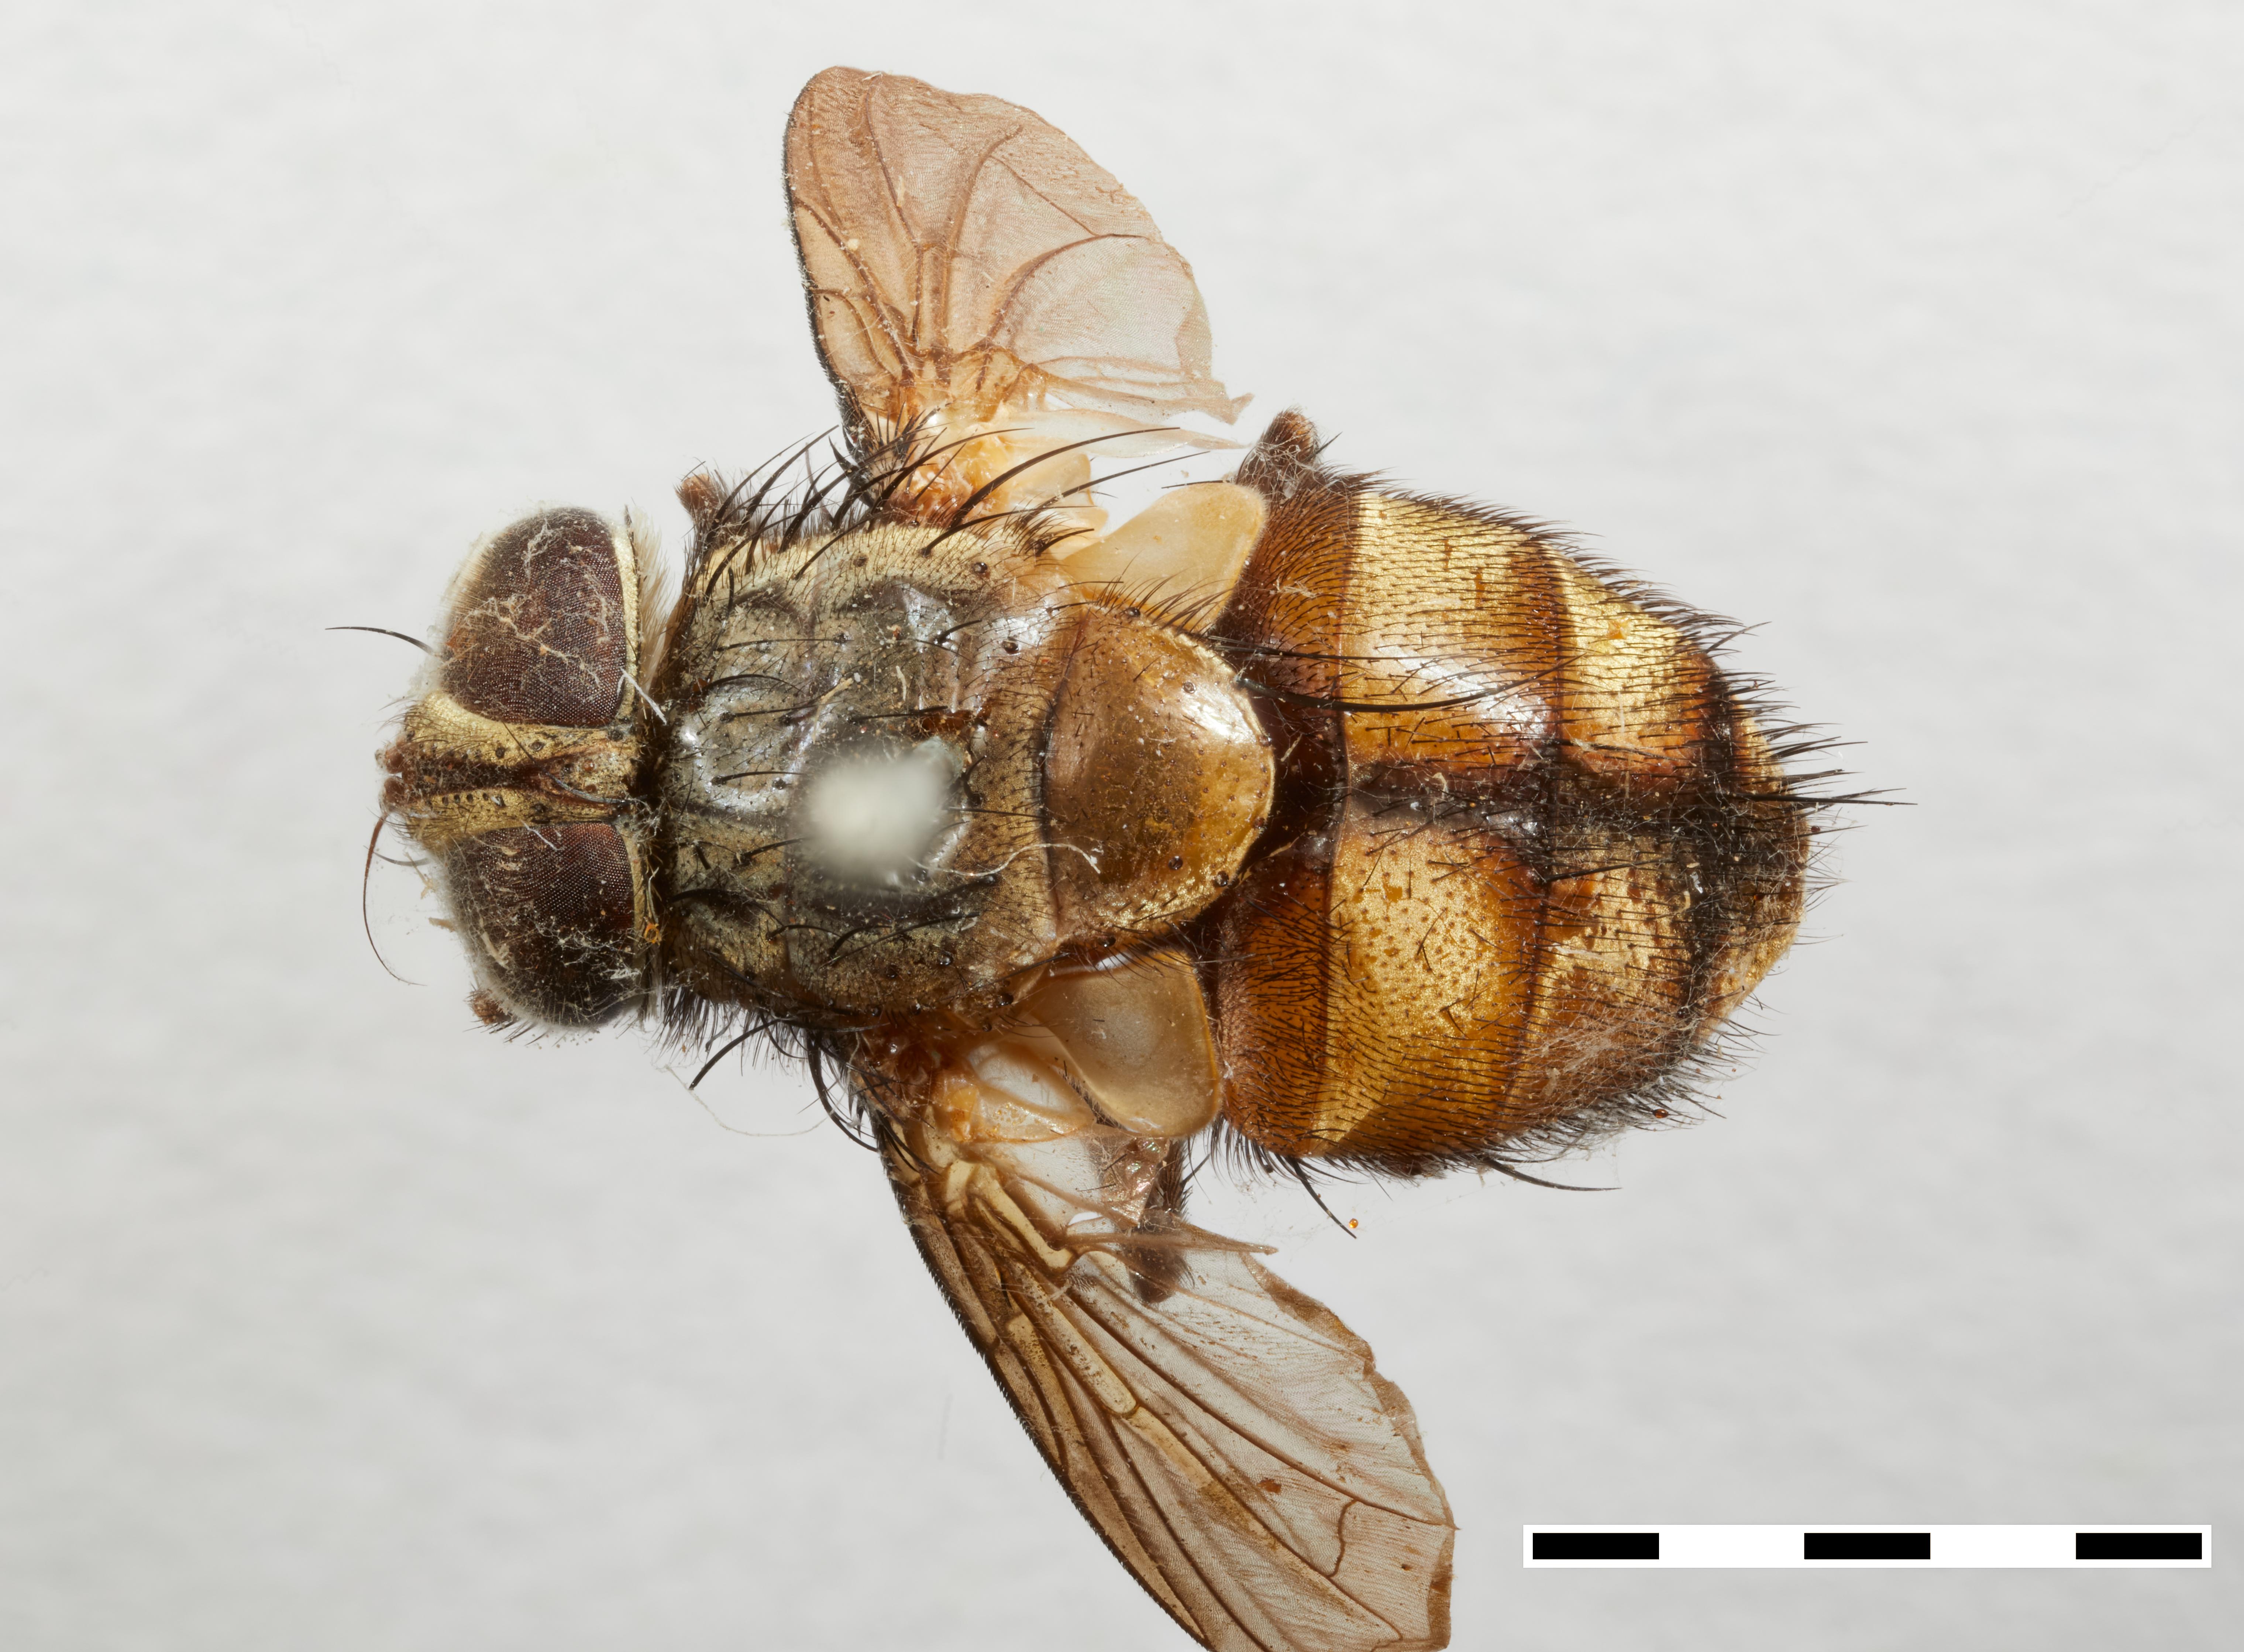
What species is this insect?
Carcelia philippina
